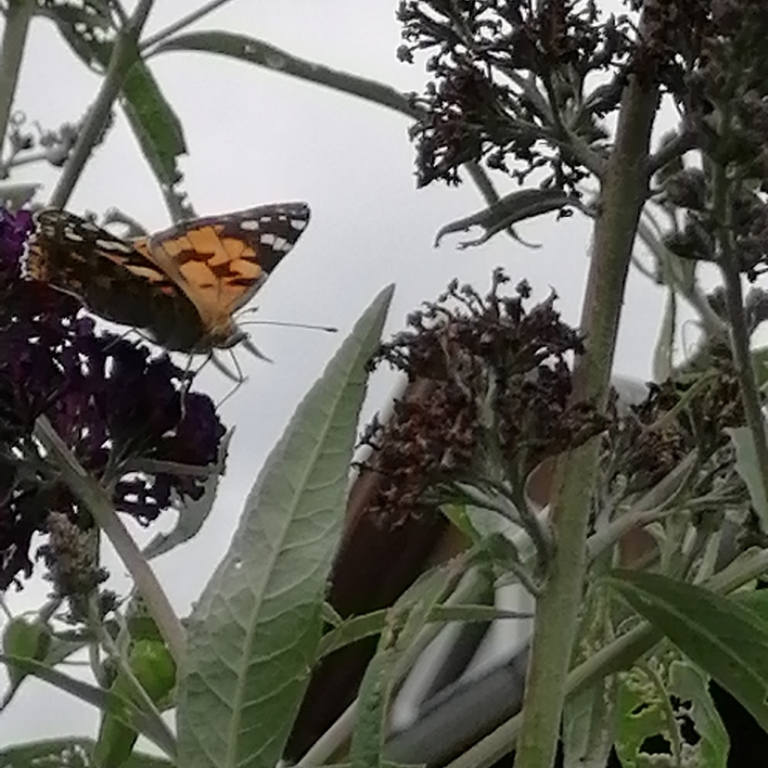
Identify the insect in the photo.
Vanessa cardui
